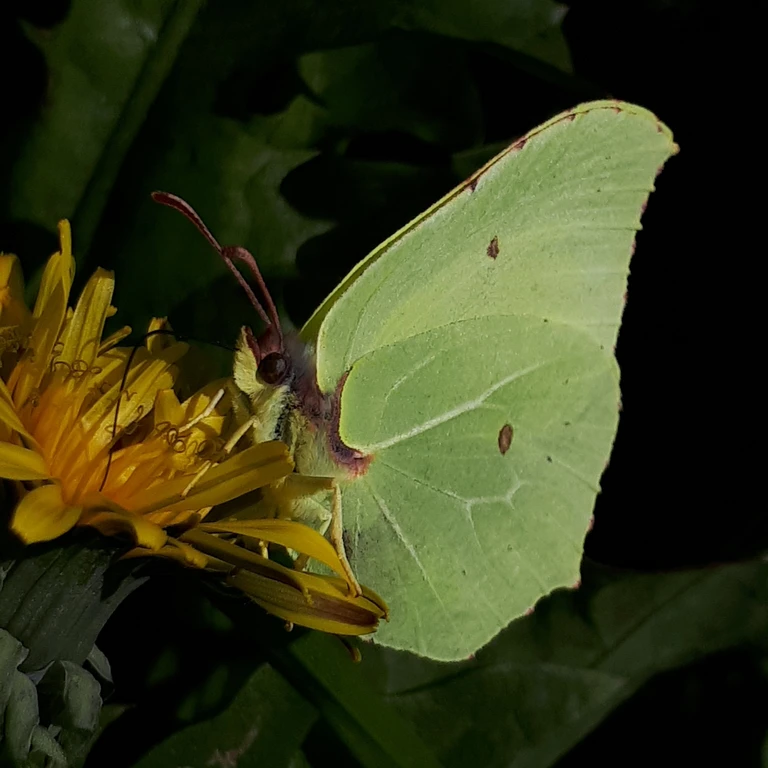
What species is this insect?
Gonepteryx rhamni
